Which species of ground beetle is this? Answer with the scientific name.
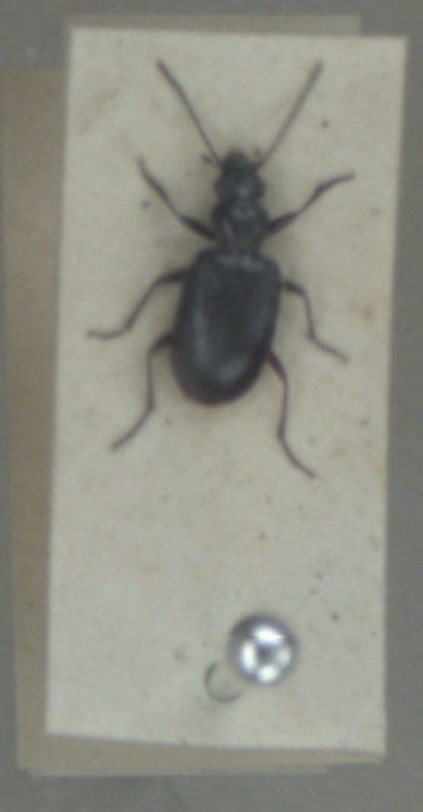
Bembidion punctulatum
